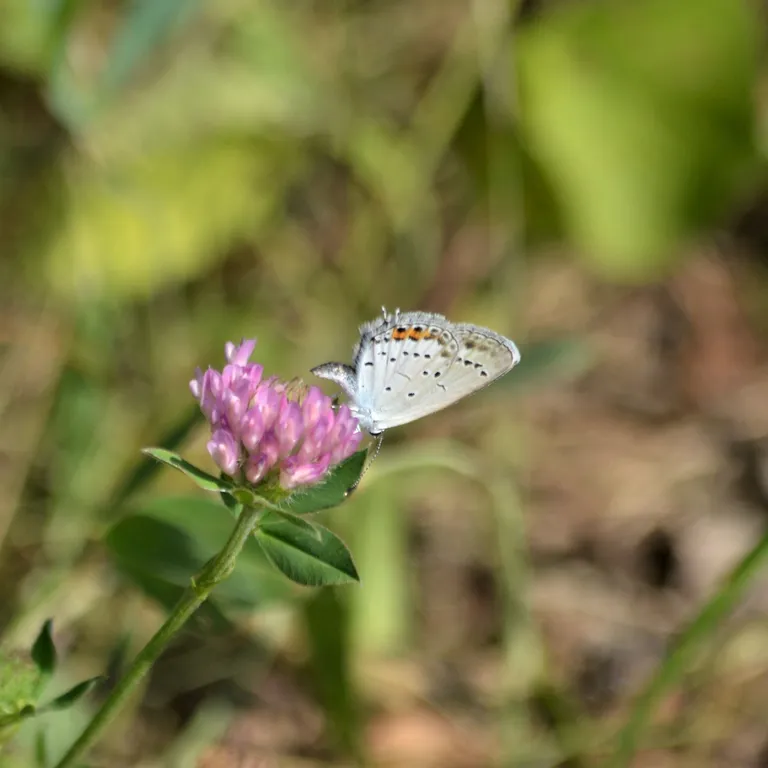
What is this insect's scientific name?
Cupido argiades (also Elkalyce argiades)
